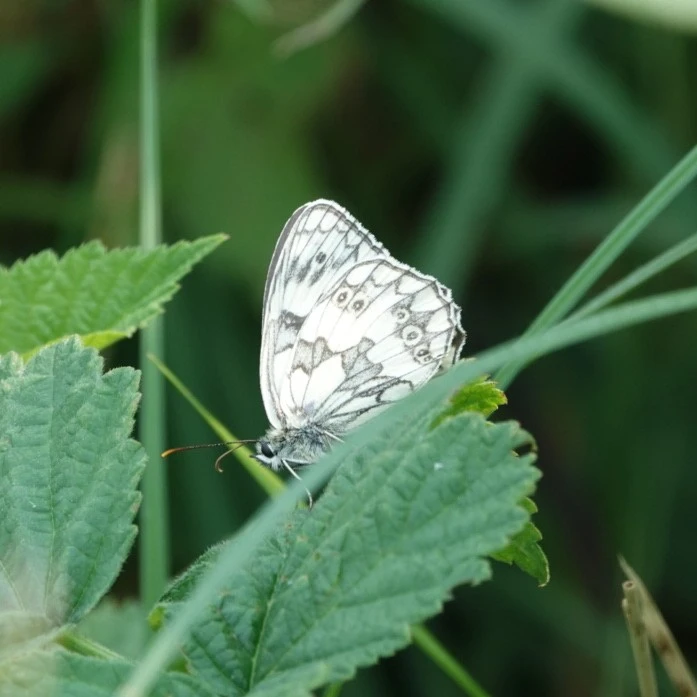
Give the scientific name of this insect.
Melanargia galathea
